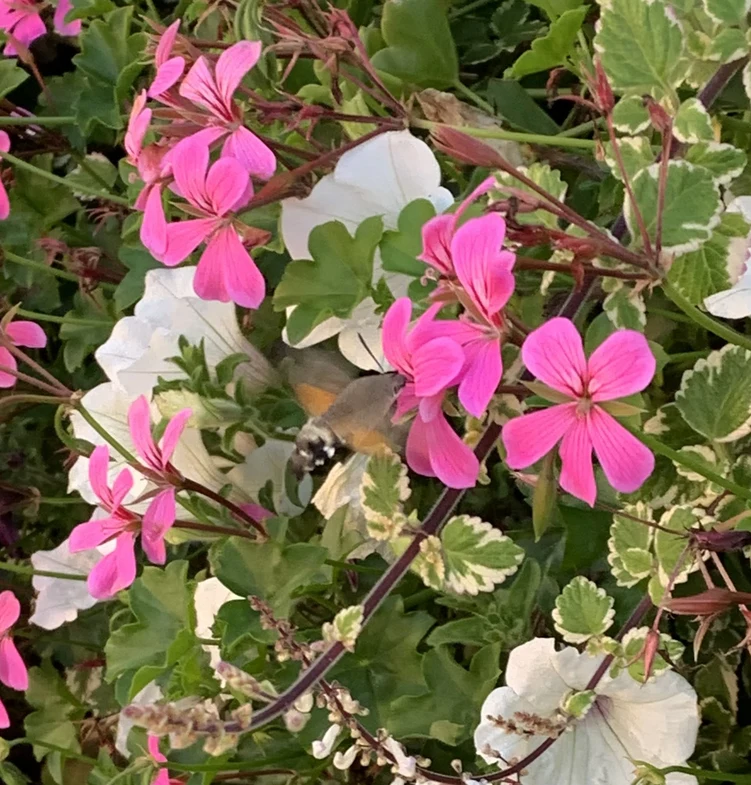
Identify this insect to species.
Macroglossum stellatarum
